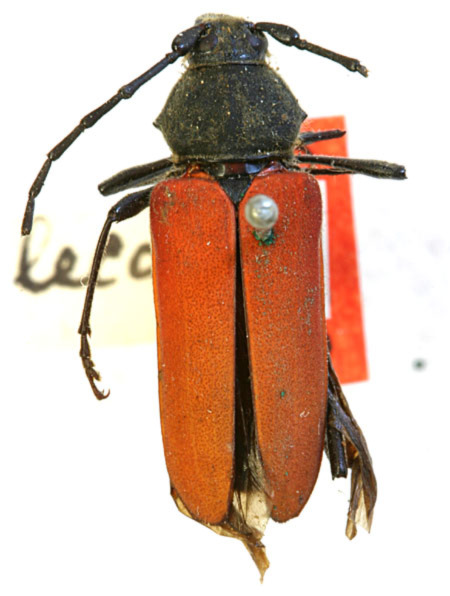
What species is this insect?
Purpuricenus lecontei (also Metaleptus lecontei)
